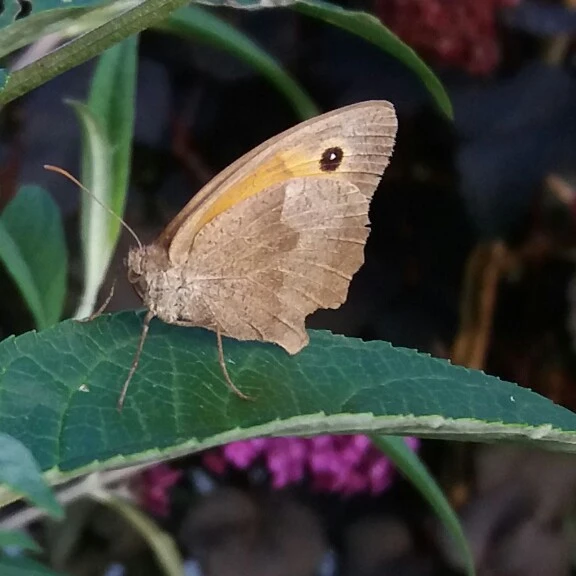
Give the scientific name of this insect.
Maniola jurtina
